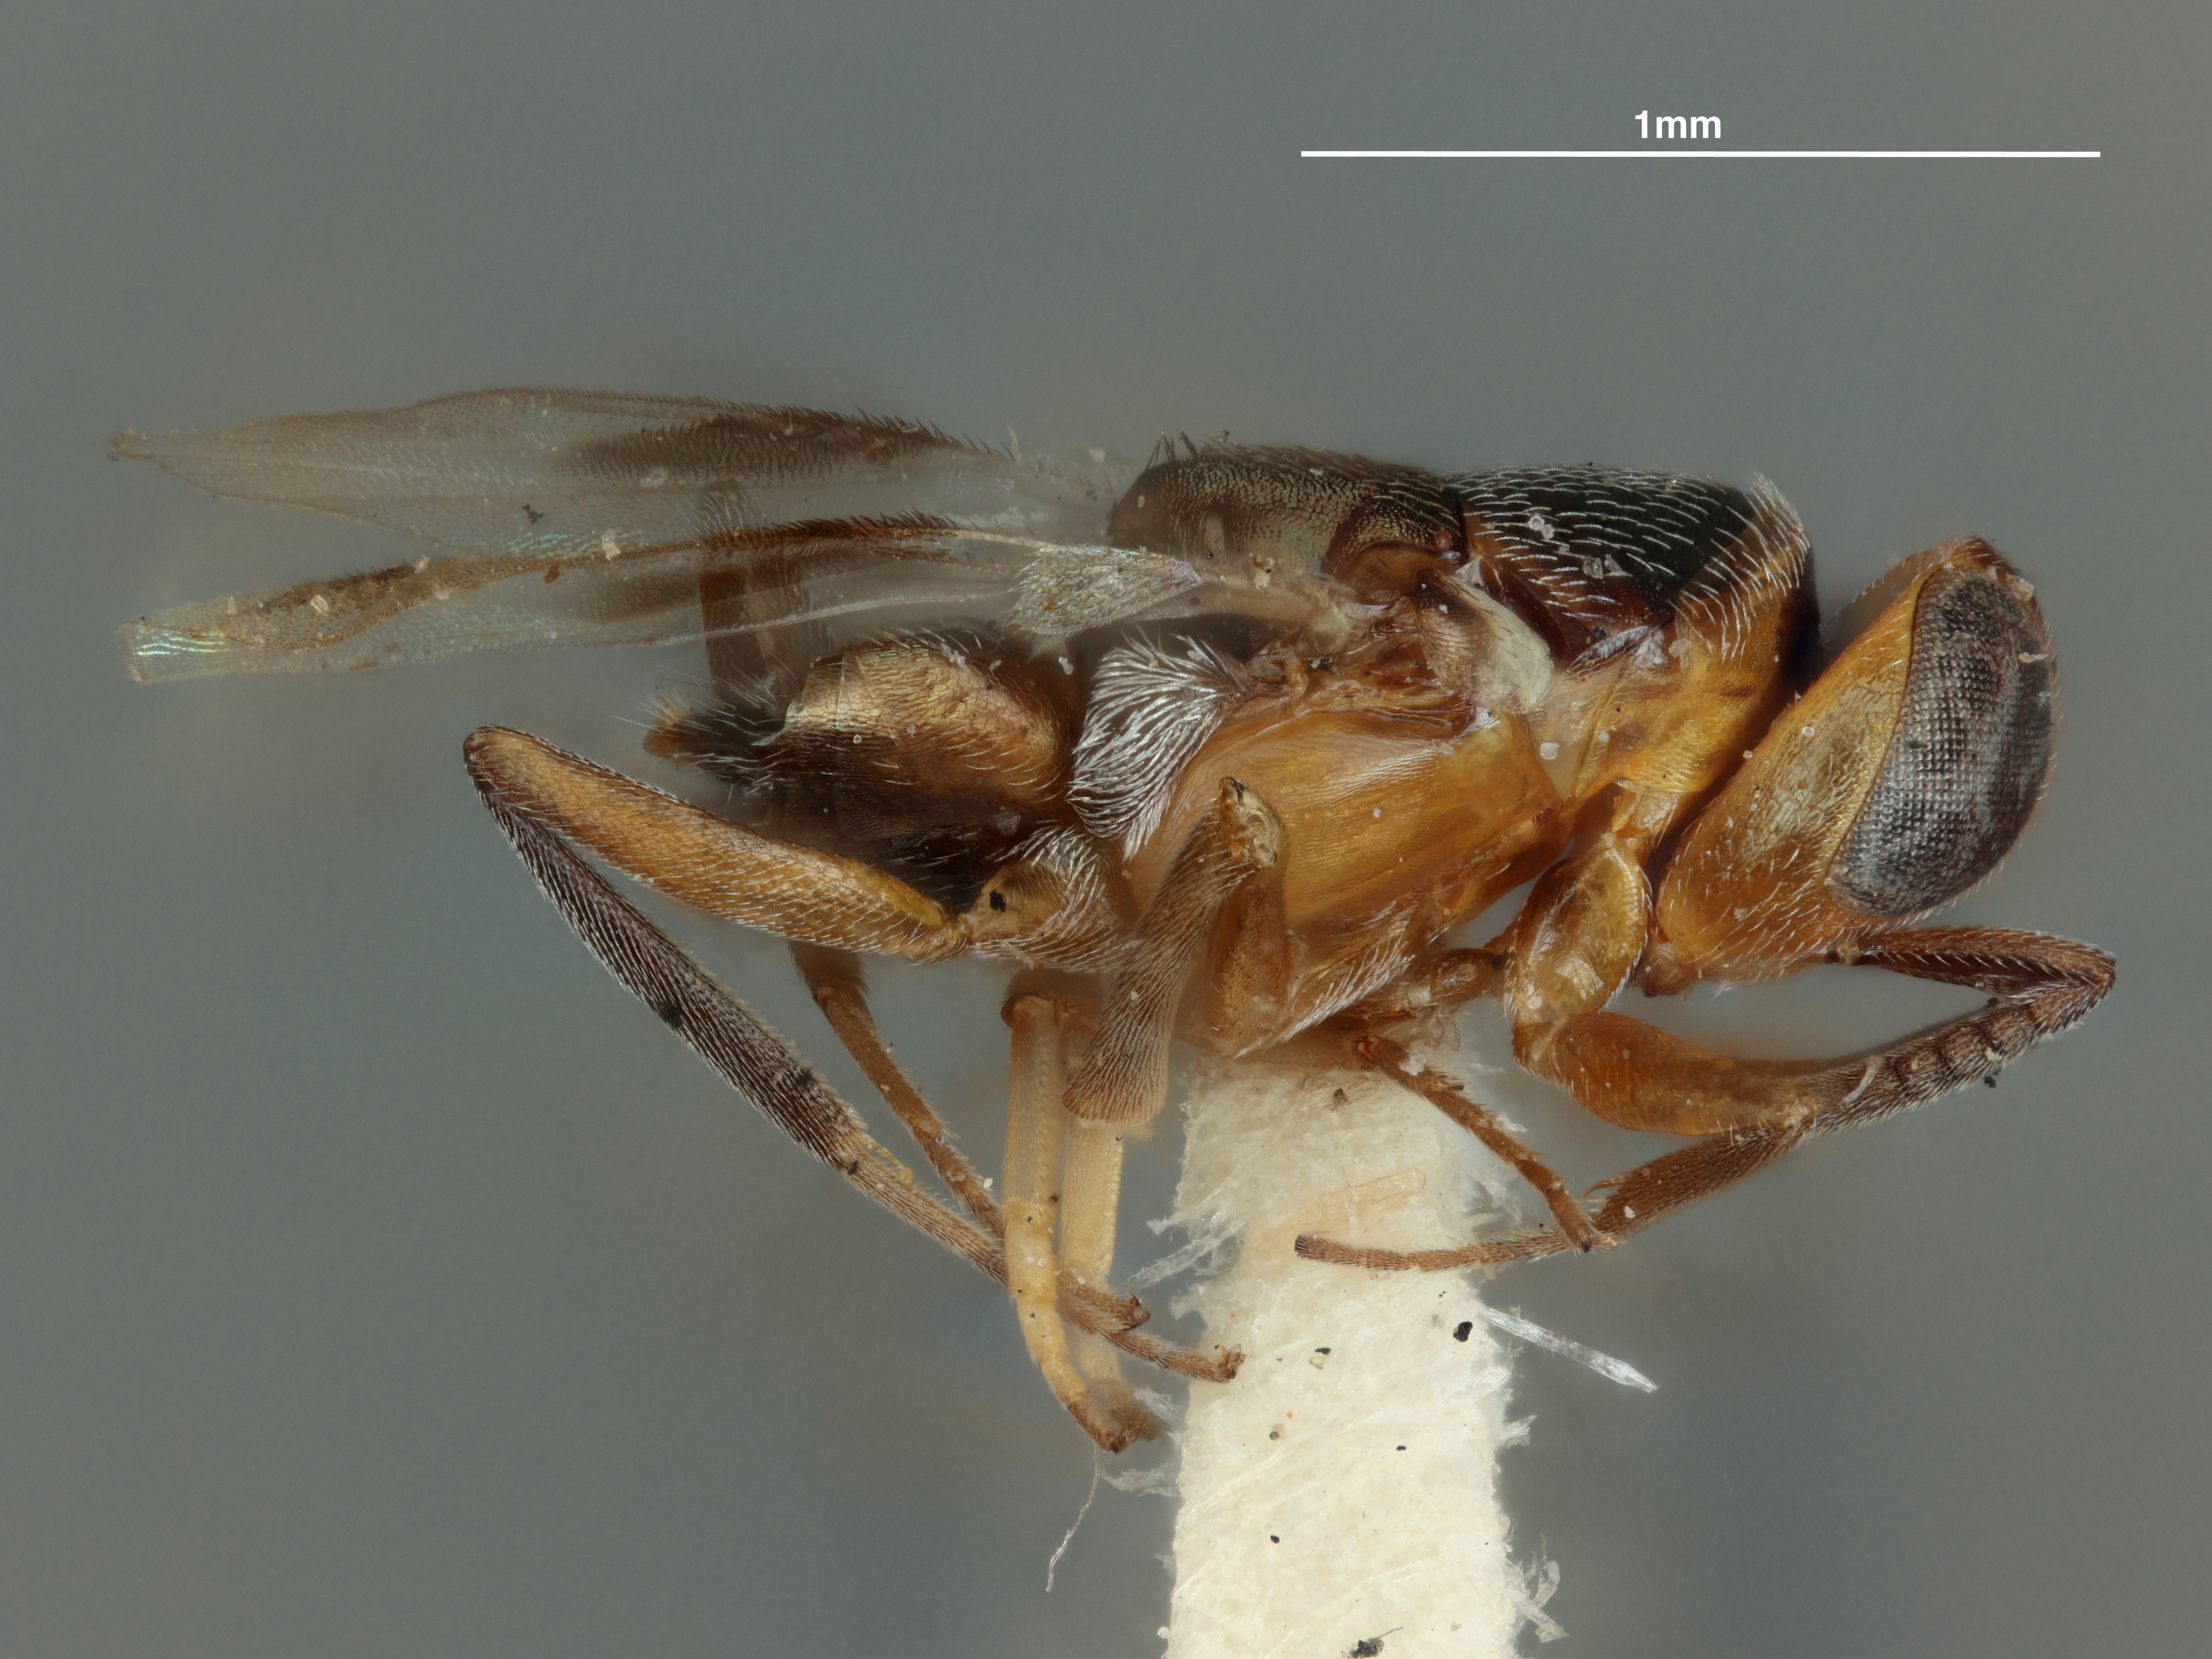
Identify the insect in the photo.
Anisotylus utahensis
